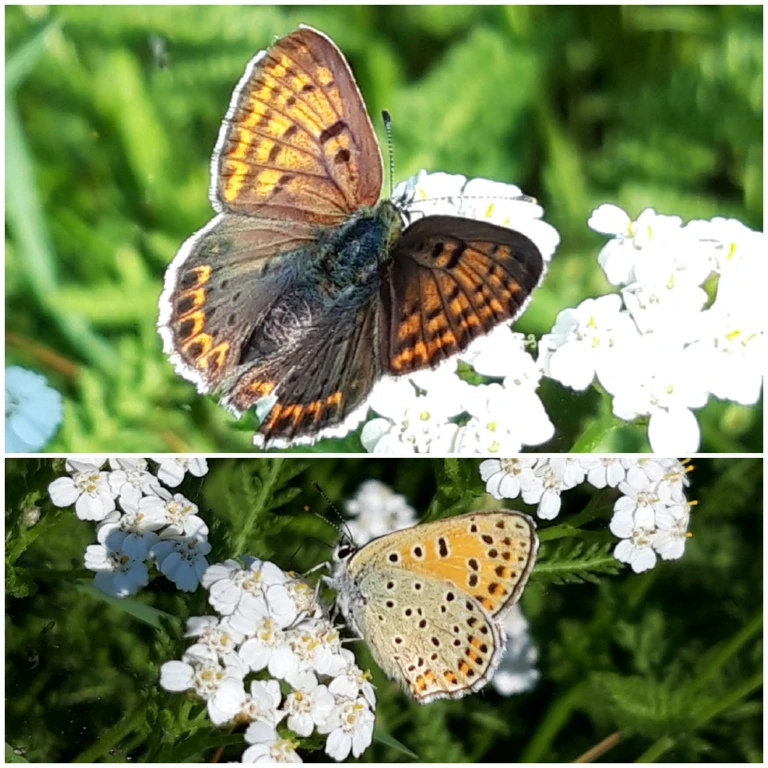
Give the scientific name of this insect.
Lycaena tityrus (also Loweia tityrus)
